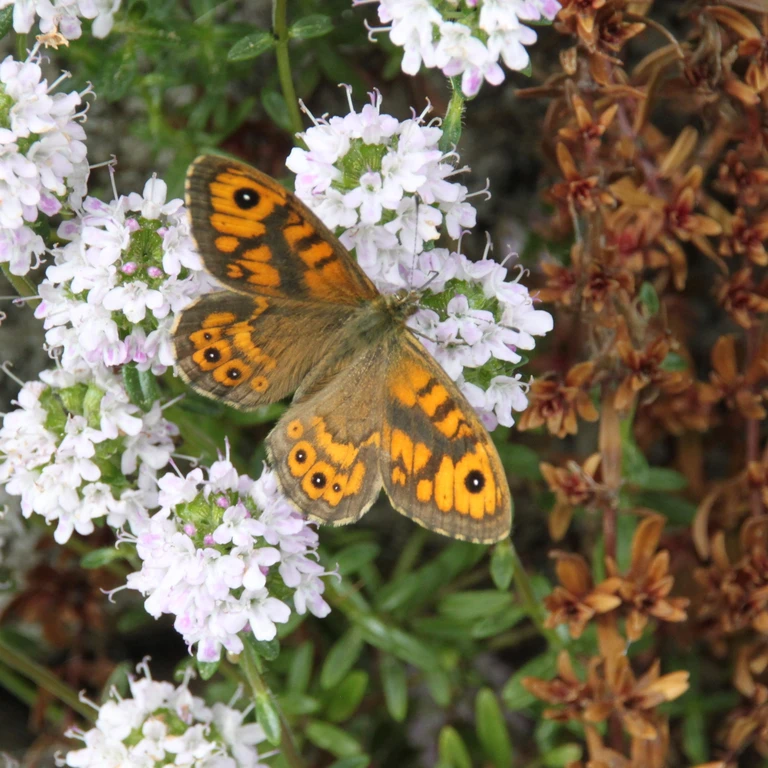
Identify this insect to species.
Lasiommata megera (also Pararge megera)
